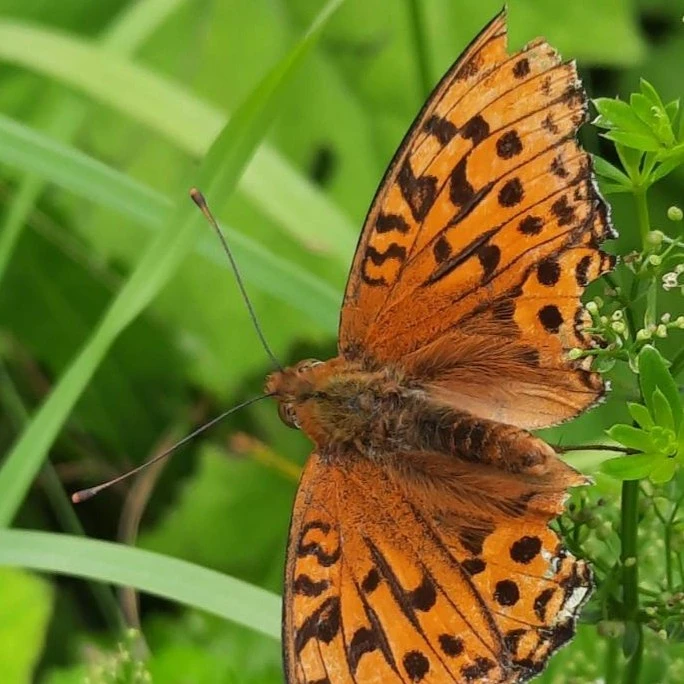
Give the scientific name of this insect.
Fabriciana adippe
